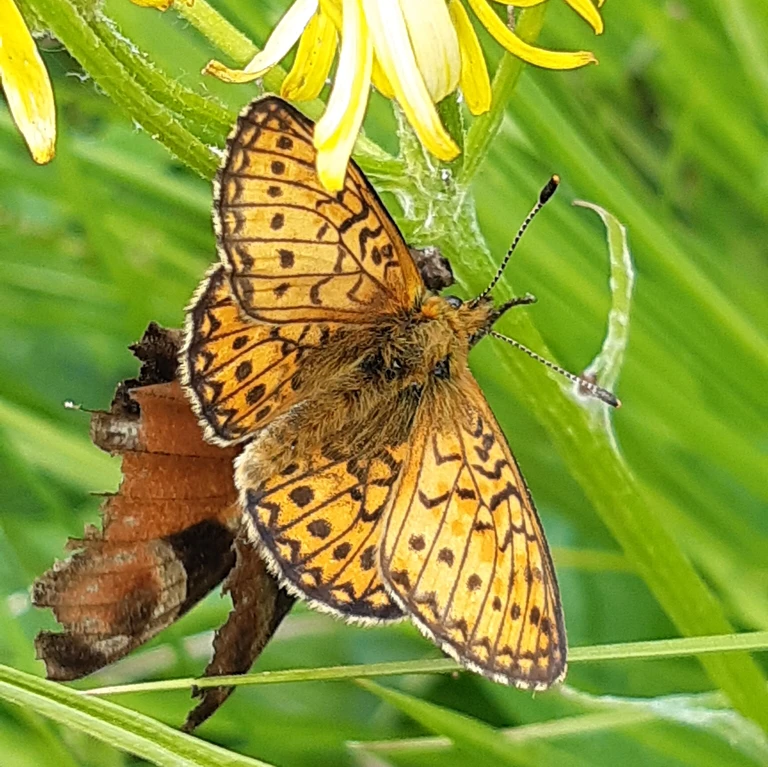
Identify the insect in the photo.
Boloria eunomia
